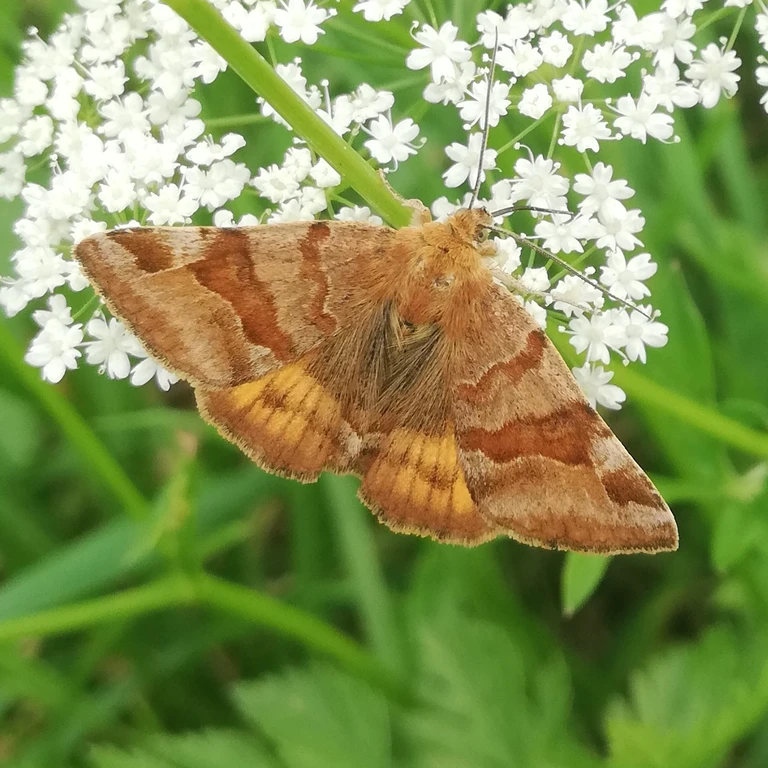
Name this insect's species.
Euclidia glyphica
